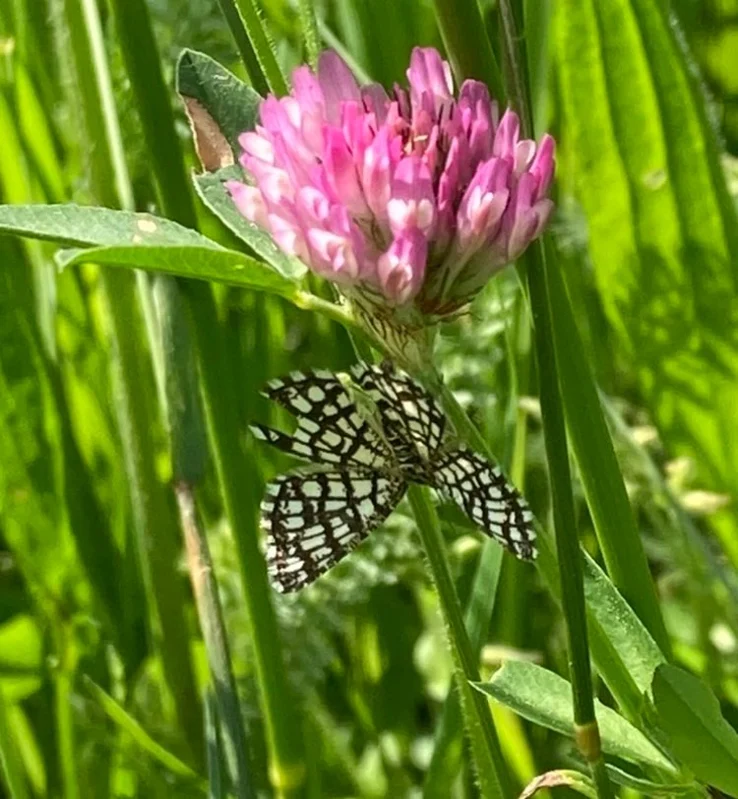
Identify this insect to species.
Chiasmia clathrata
